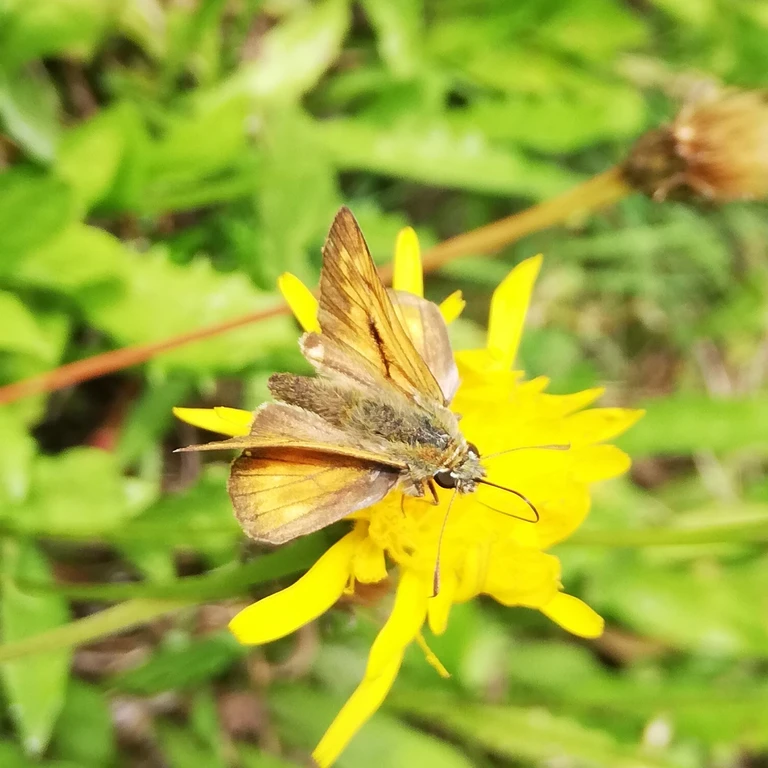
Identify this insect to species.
Ochlodes sylvanus (also Ochlodes venata)
